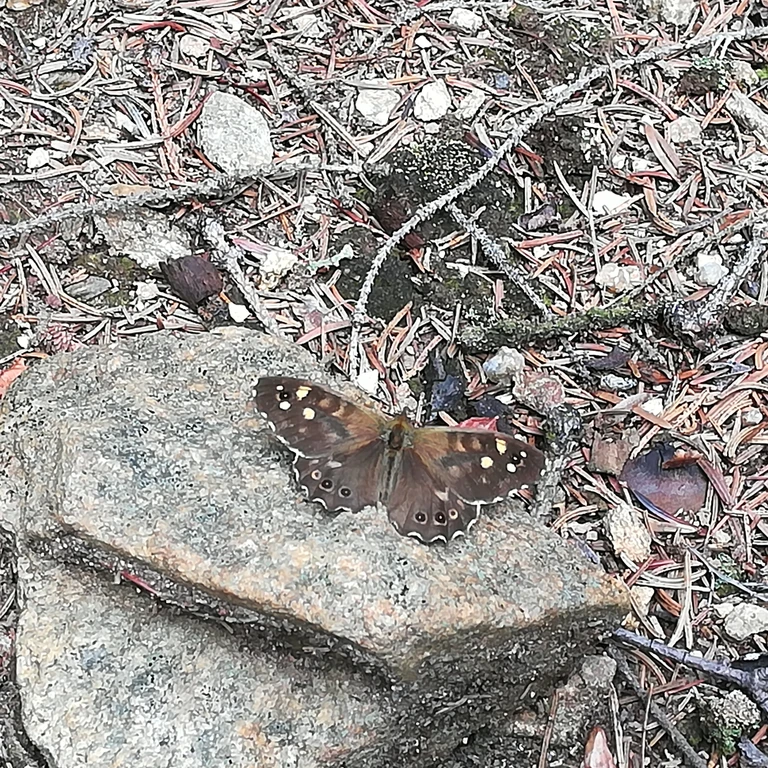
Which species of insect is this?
Pararge aegeria
